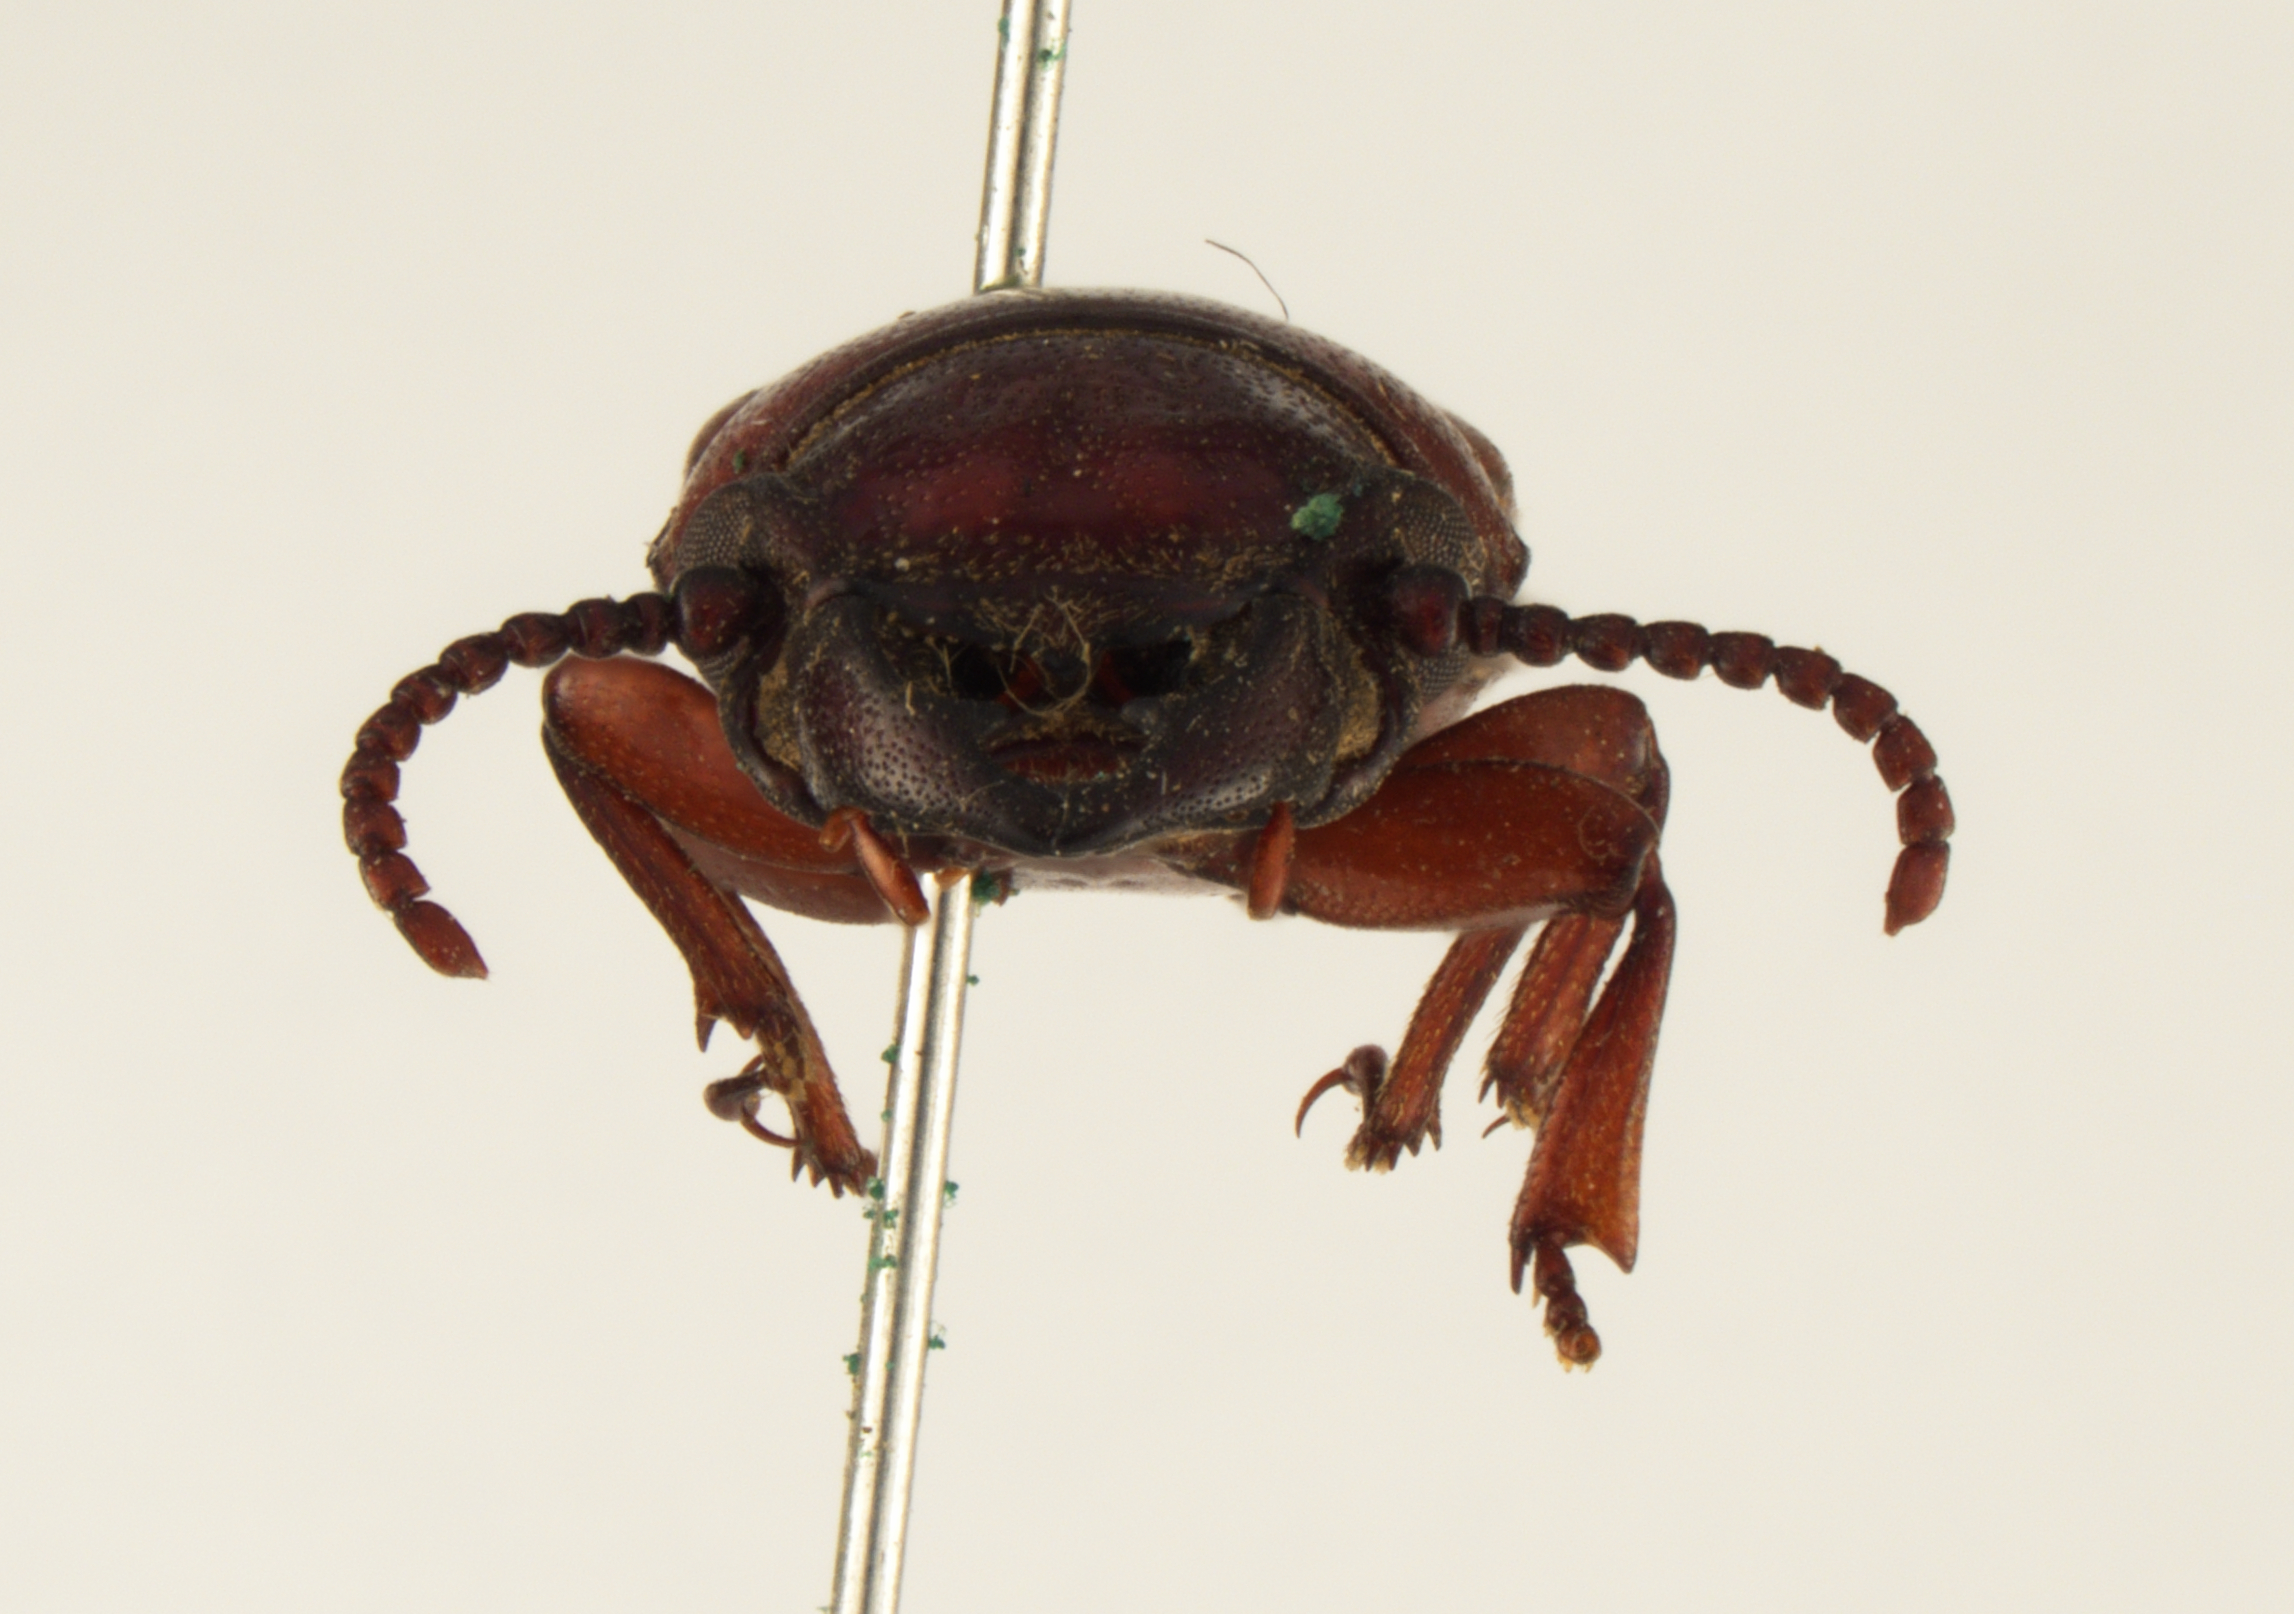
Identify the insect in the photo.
Parandra gravidula (also Neandra brunnea)
